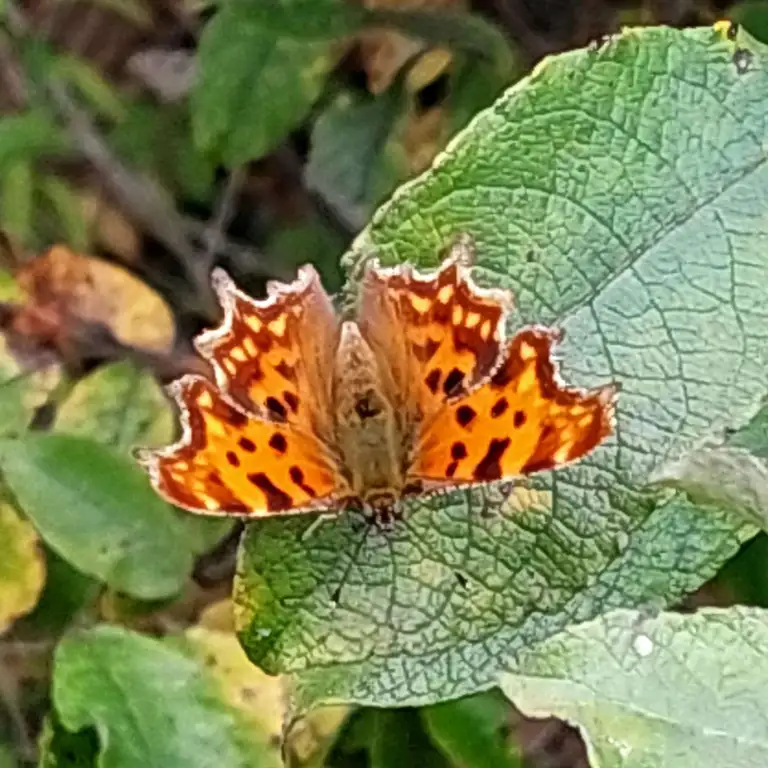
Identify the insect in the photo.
Polygonia c-album
